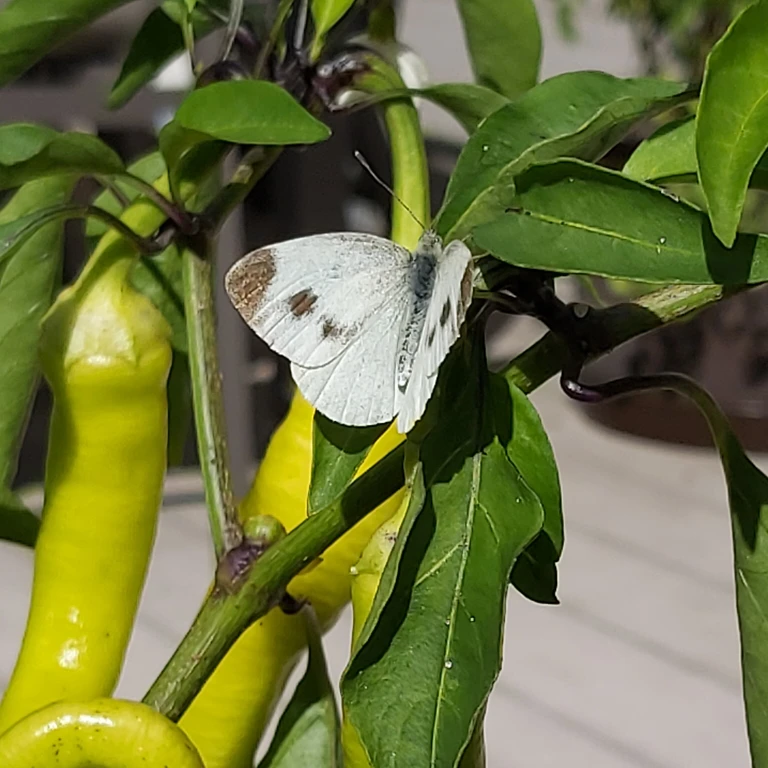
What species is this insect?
Pieris mannii
